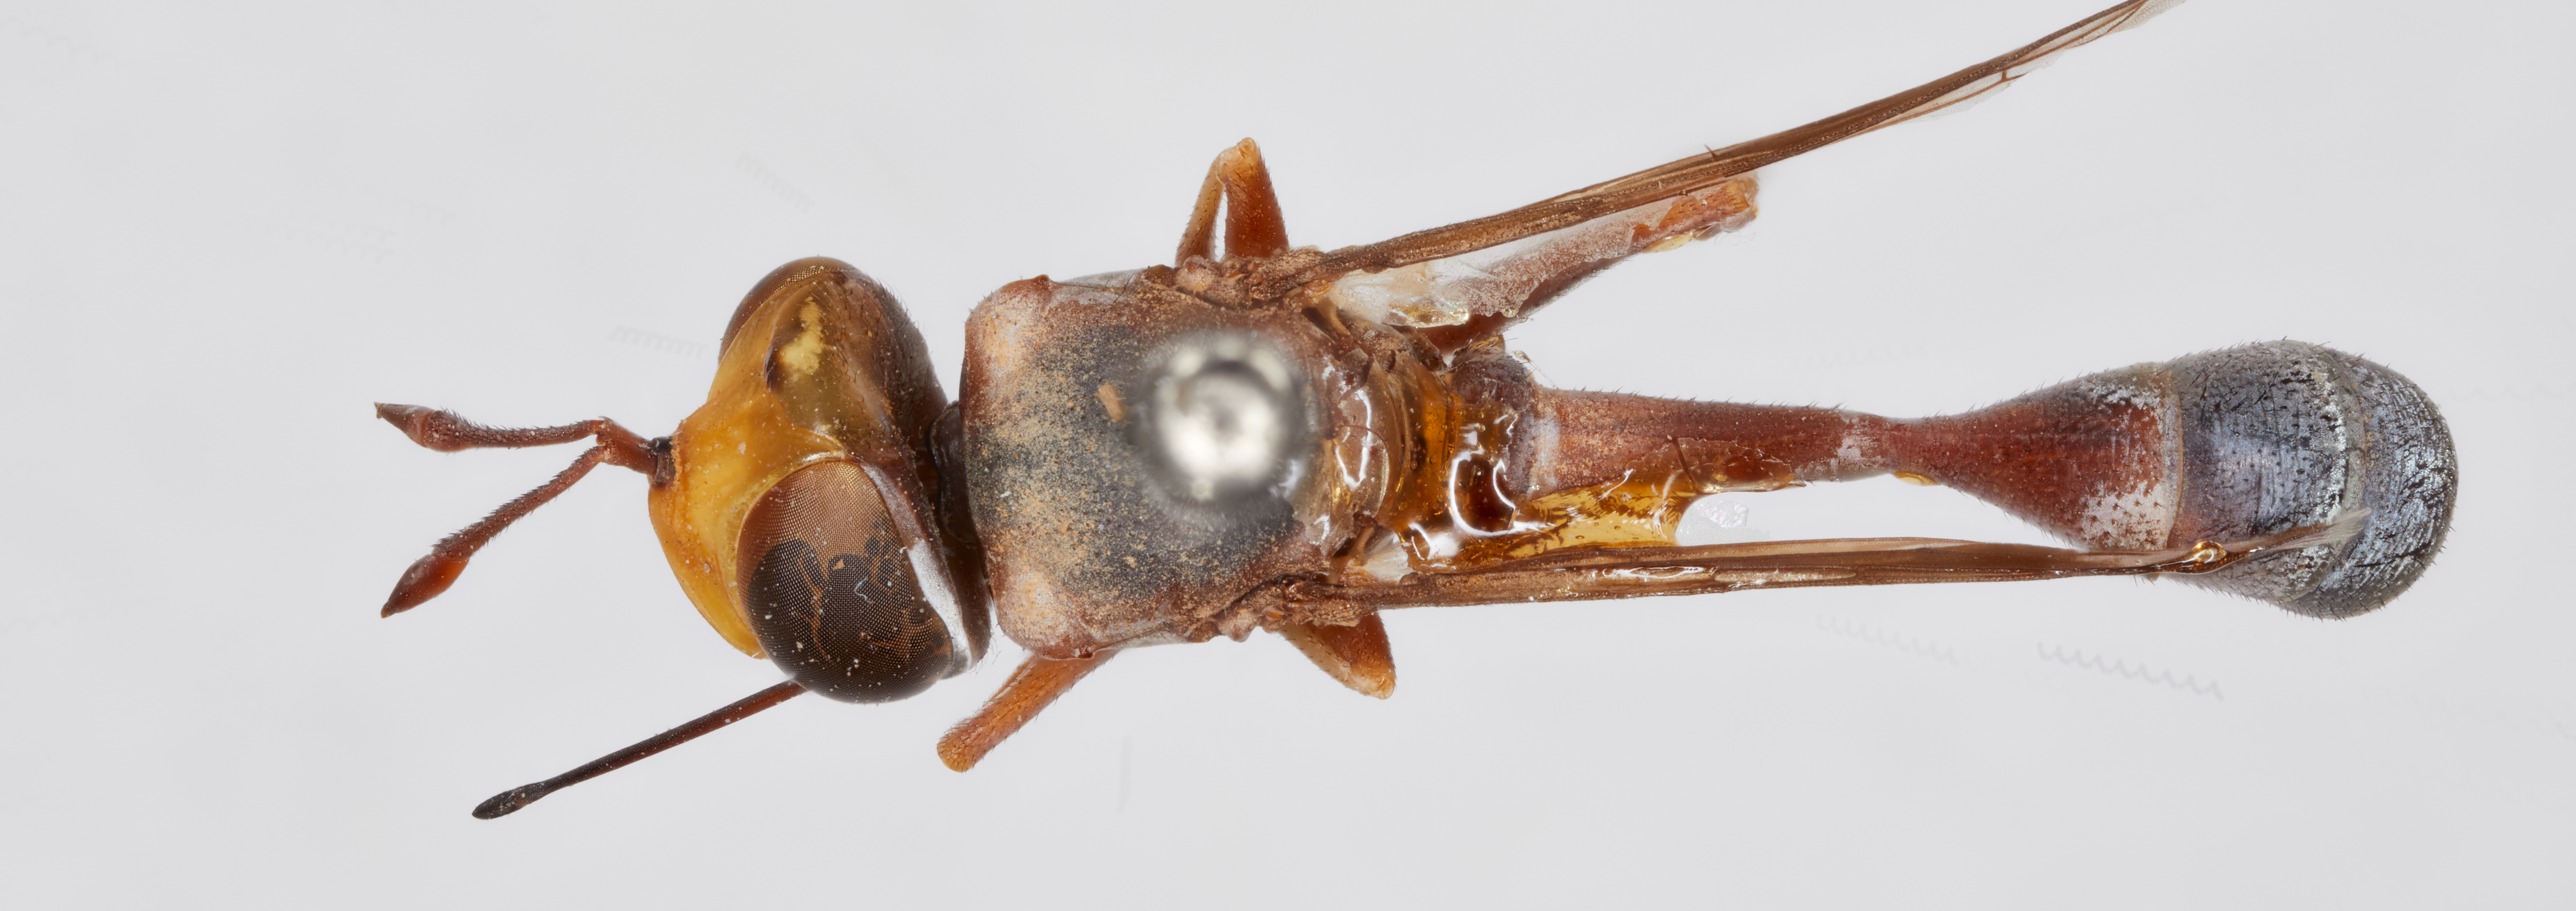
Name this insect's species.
Physocephala interruptus
